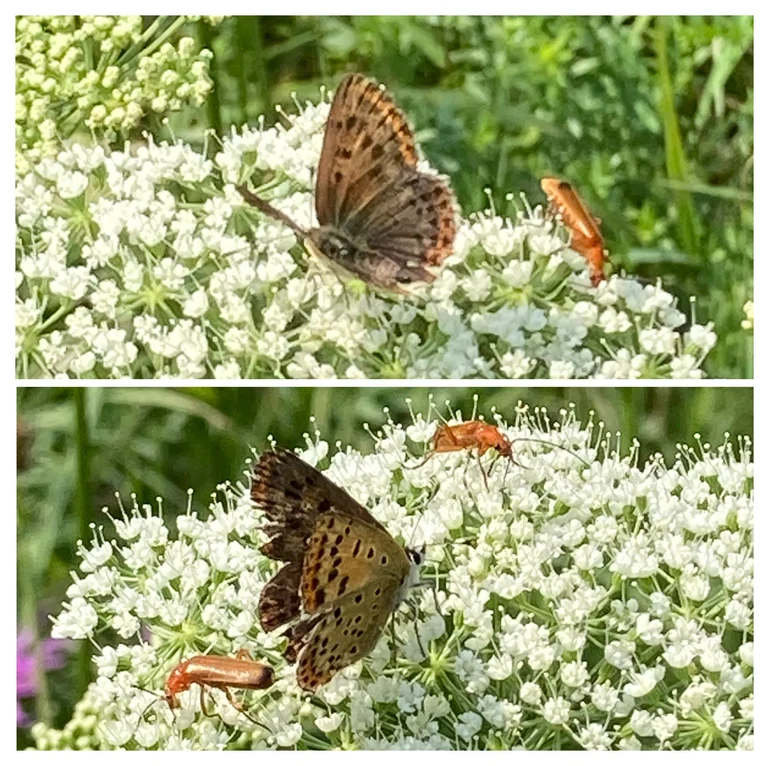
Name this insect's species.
Lycaena tityrus (also Loweia tityrus)
